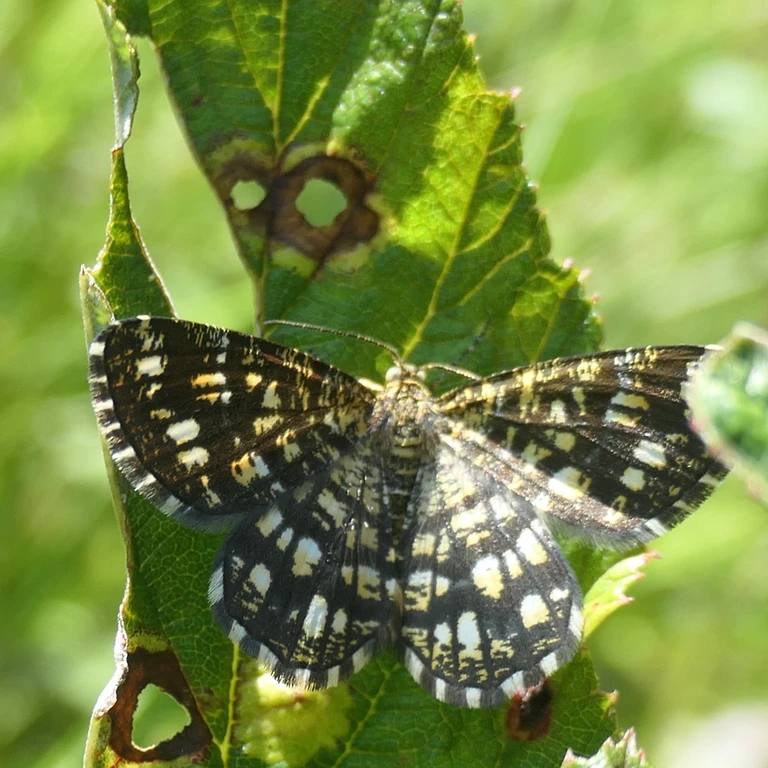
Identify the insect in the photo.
Chiasmia clathrata
